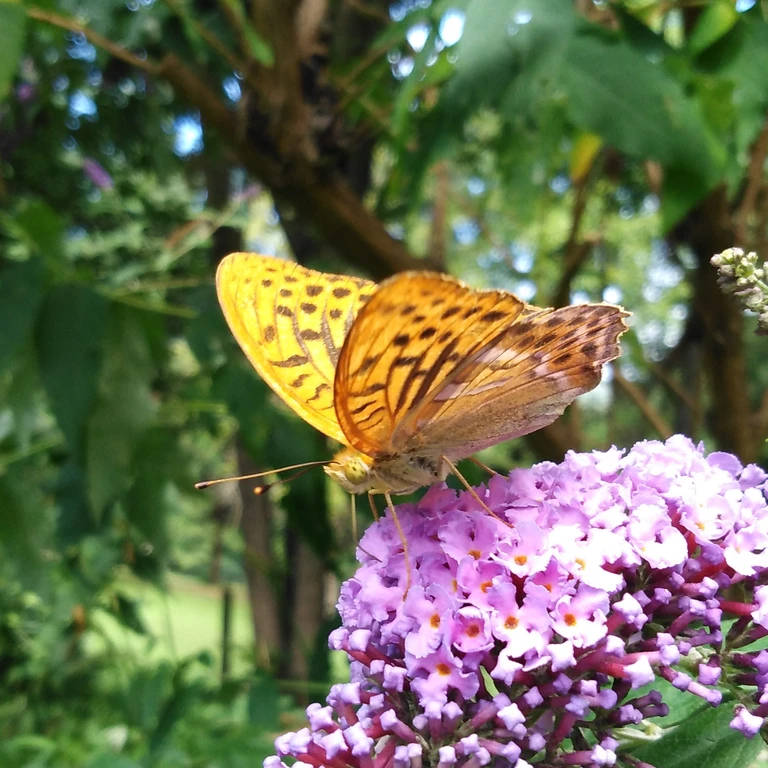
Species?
Argynnis paphia
